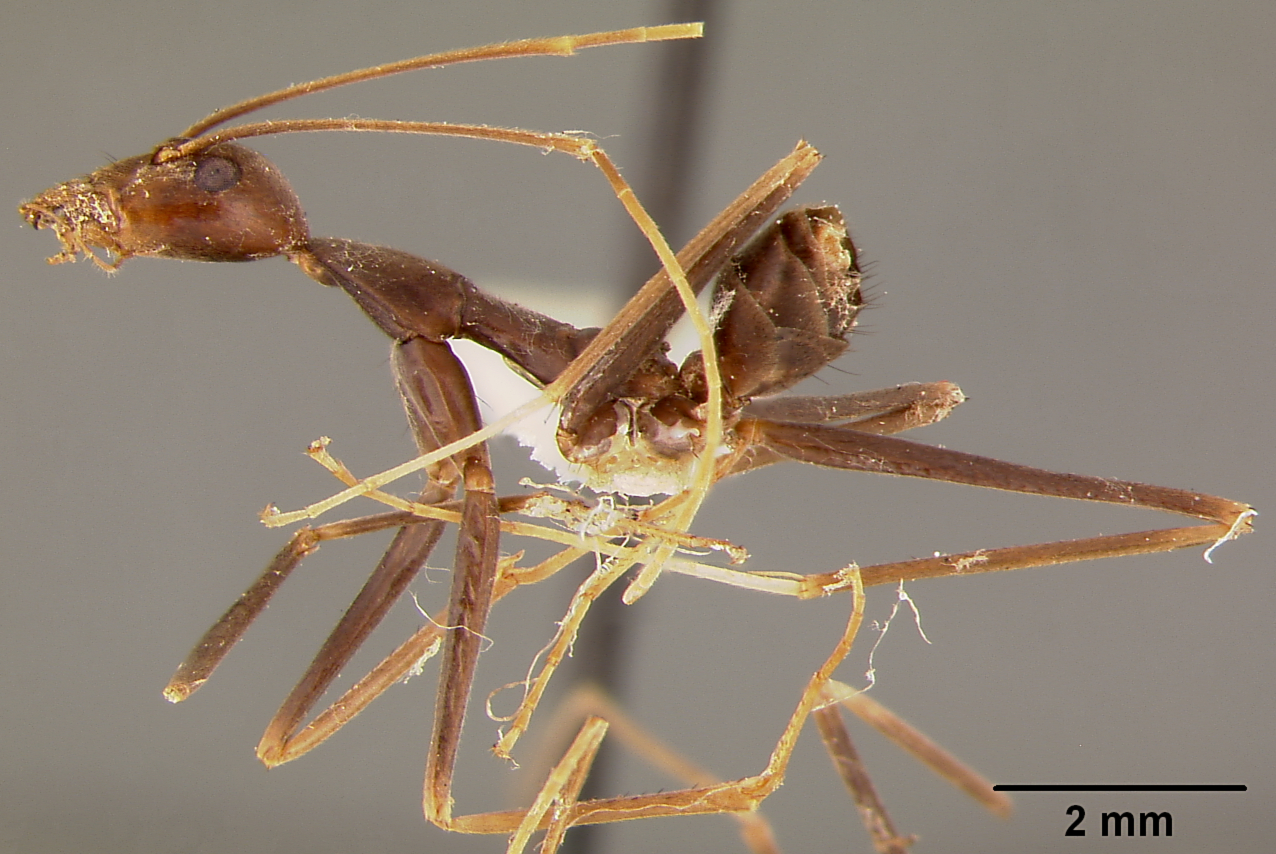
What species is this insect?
Leptomyrmex puberulus
